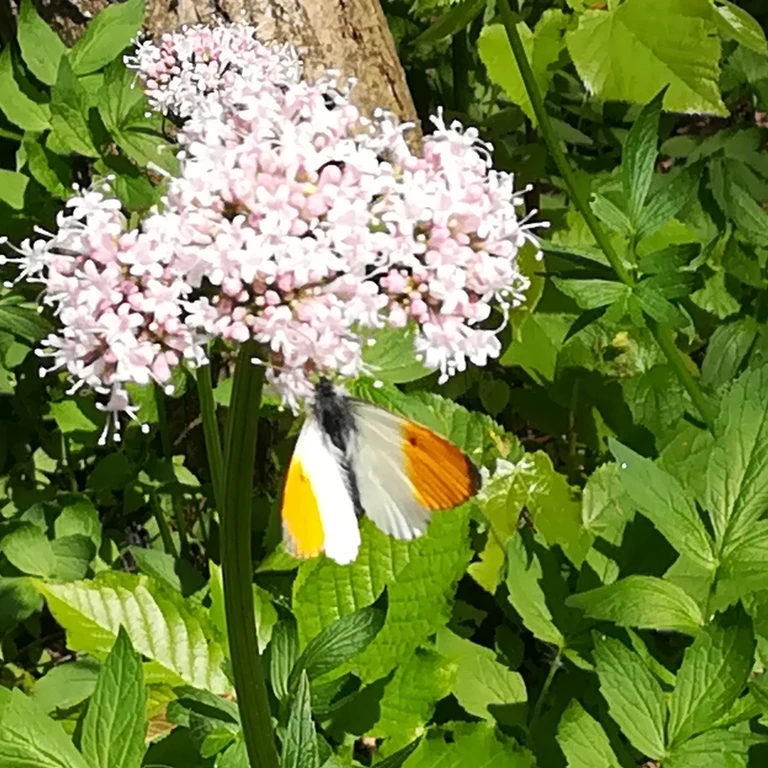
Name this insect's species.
Anthocharis cardamines
